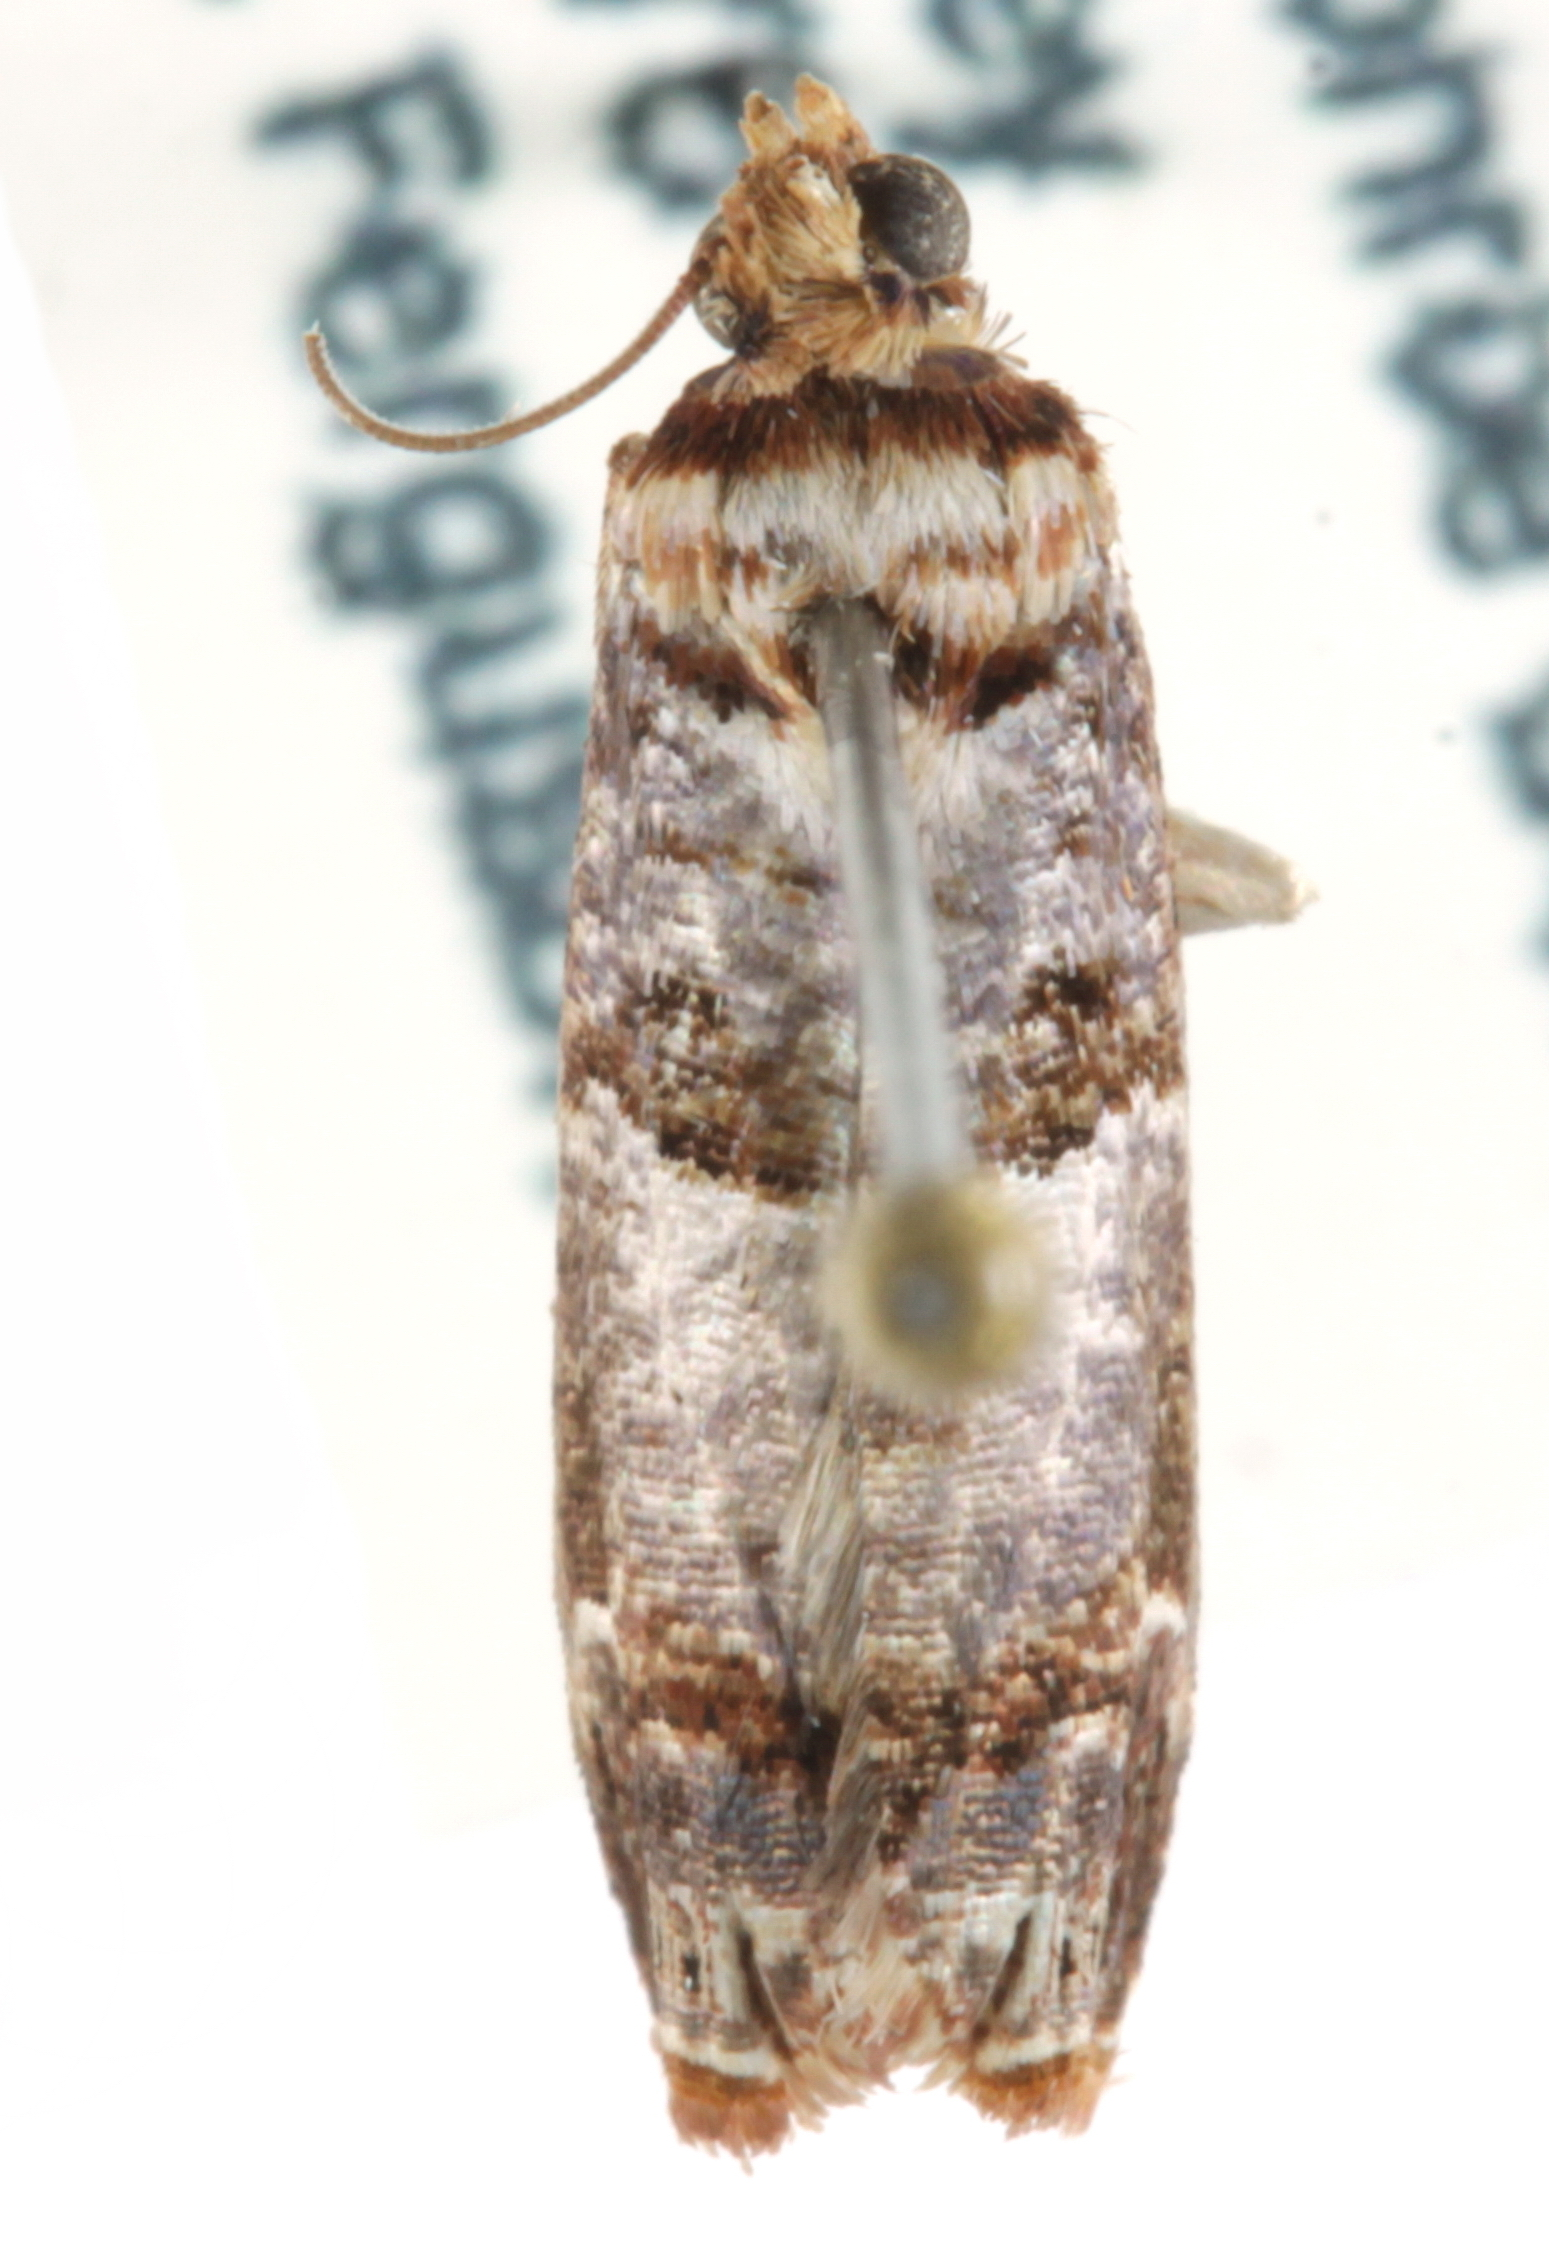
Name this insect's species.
Episimus nesoites
